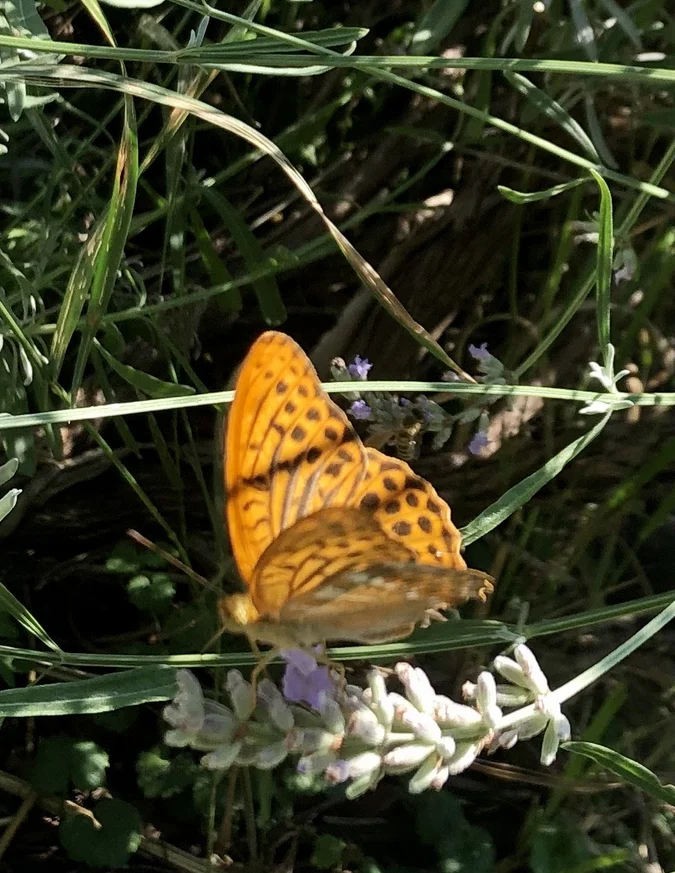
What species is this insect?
Argynnis paphia
